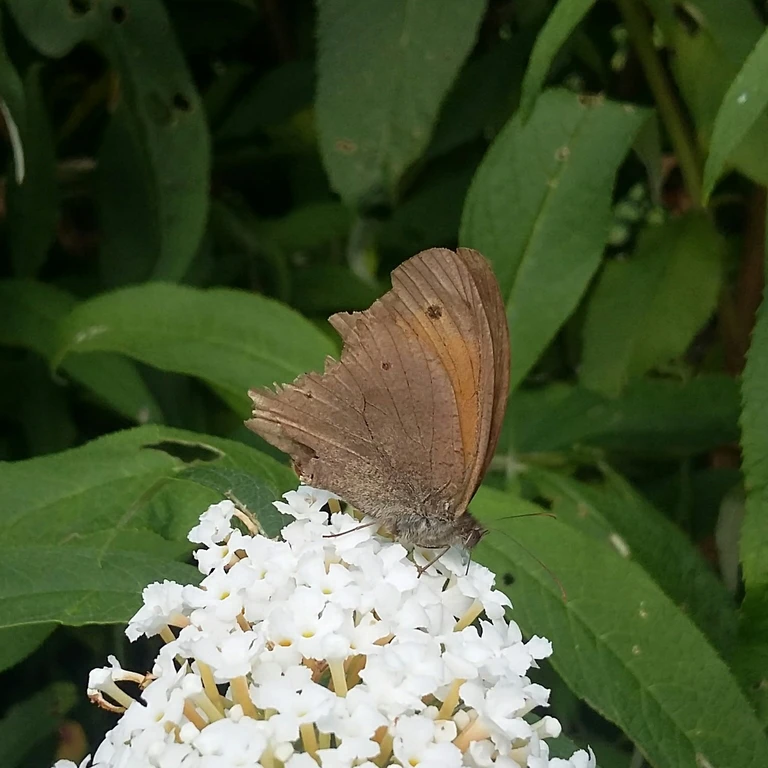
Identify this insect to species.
Maniola jurtina
